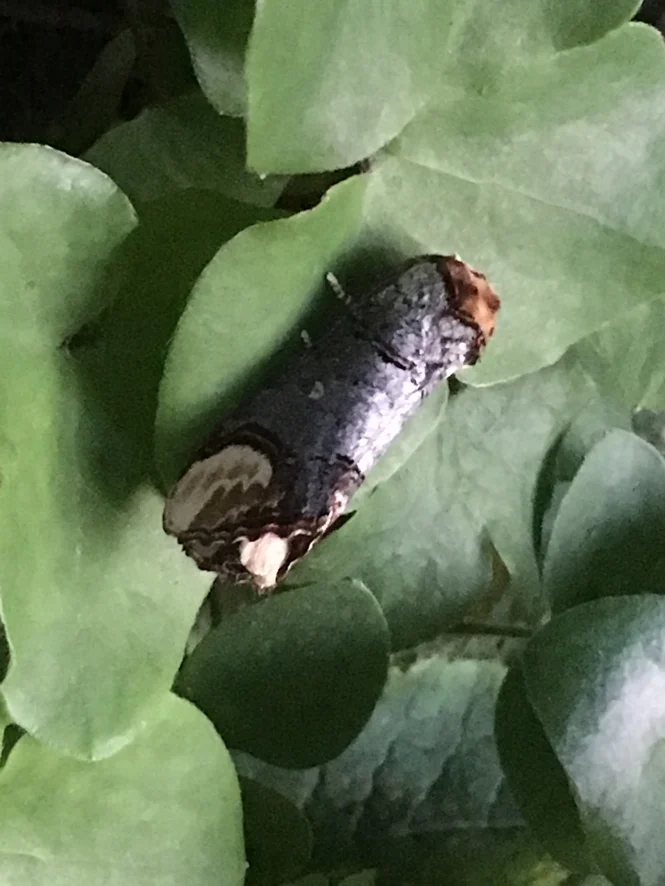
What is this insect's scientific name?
Phalera bucephala
